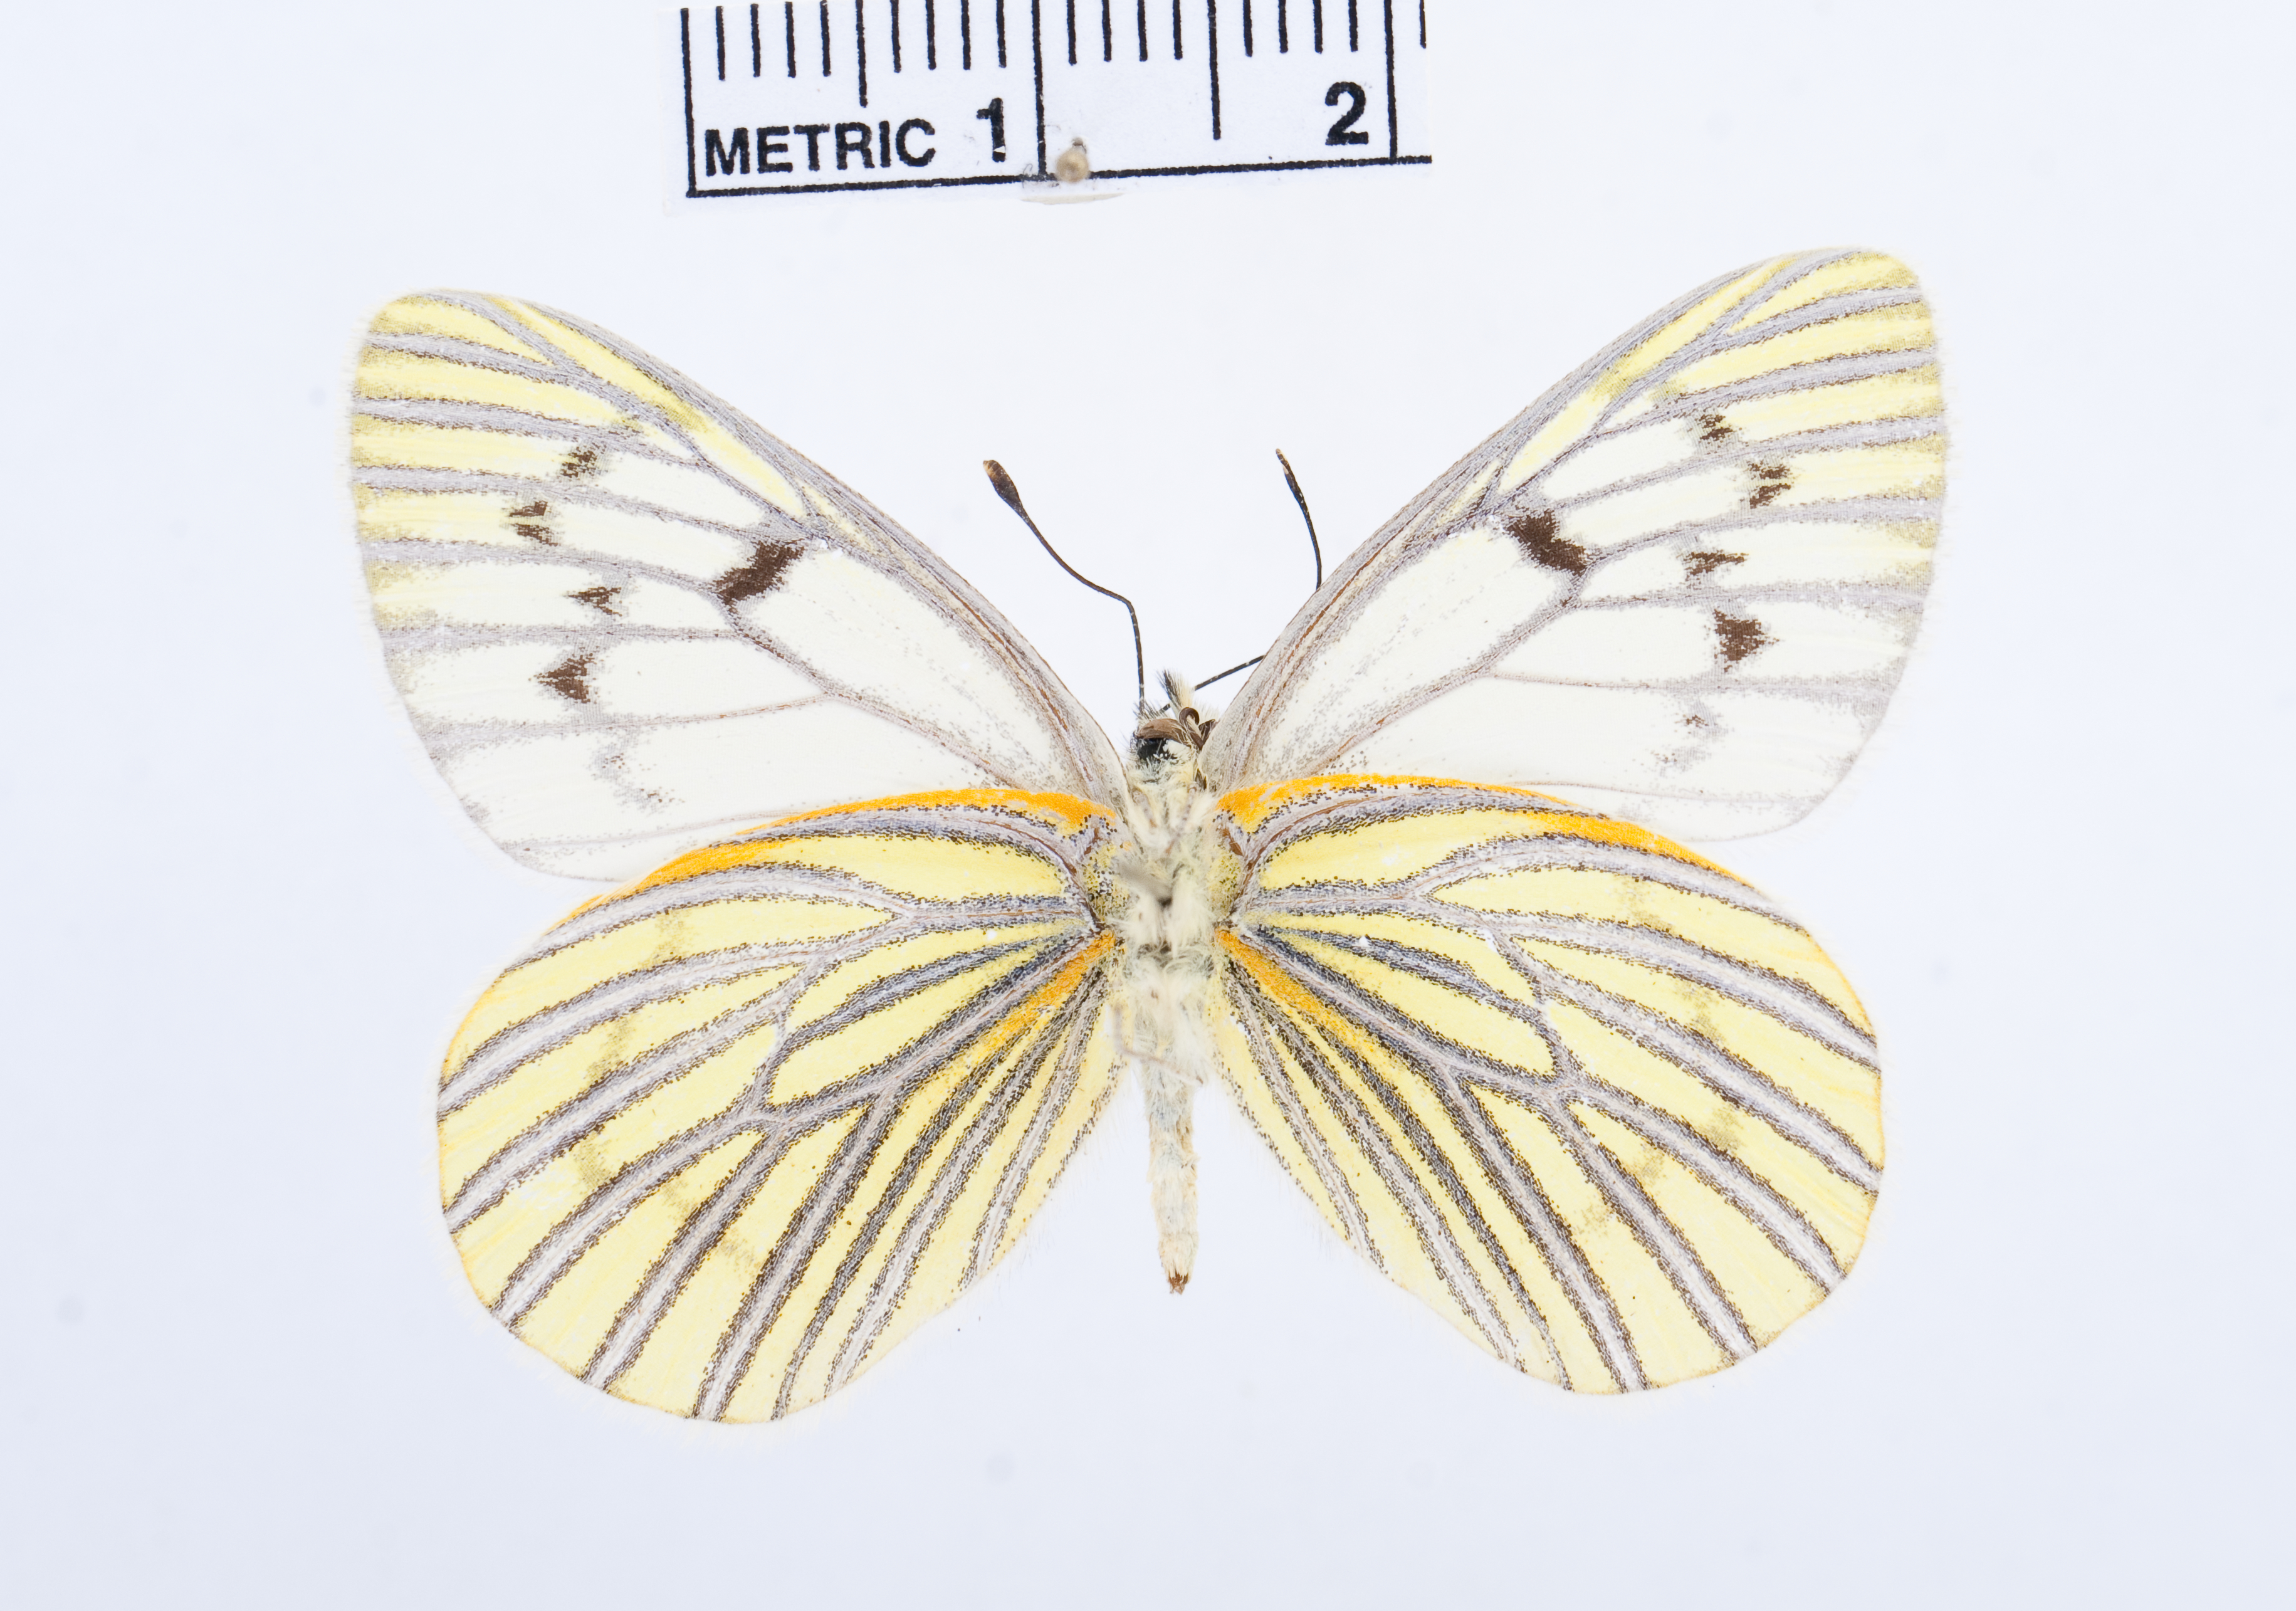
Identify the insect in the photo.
Tatochila distincta
